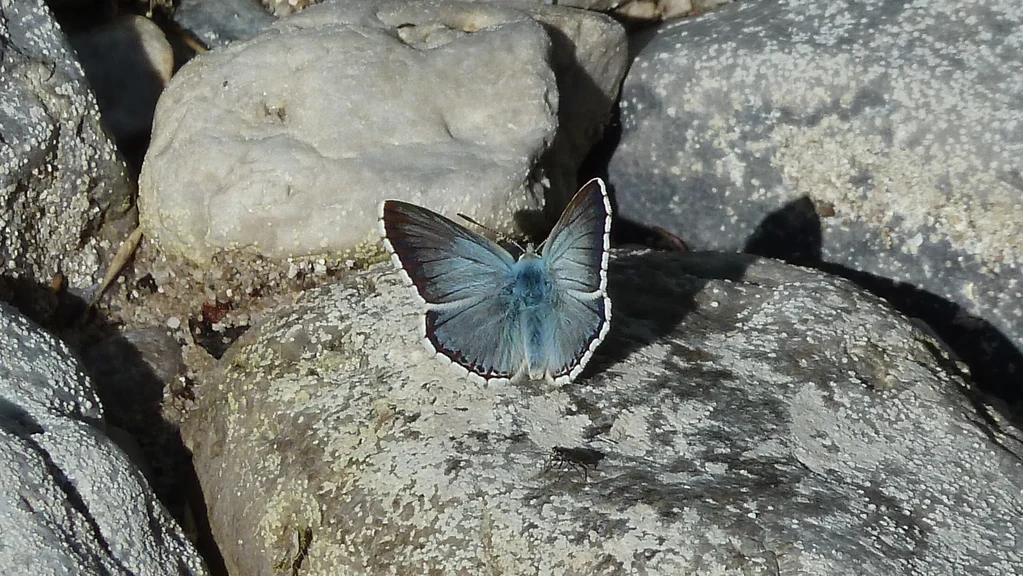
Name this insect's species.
Lysandra coridon
